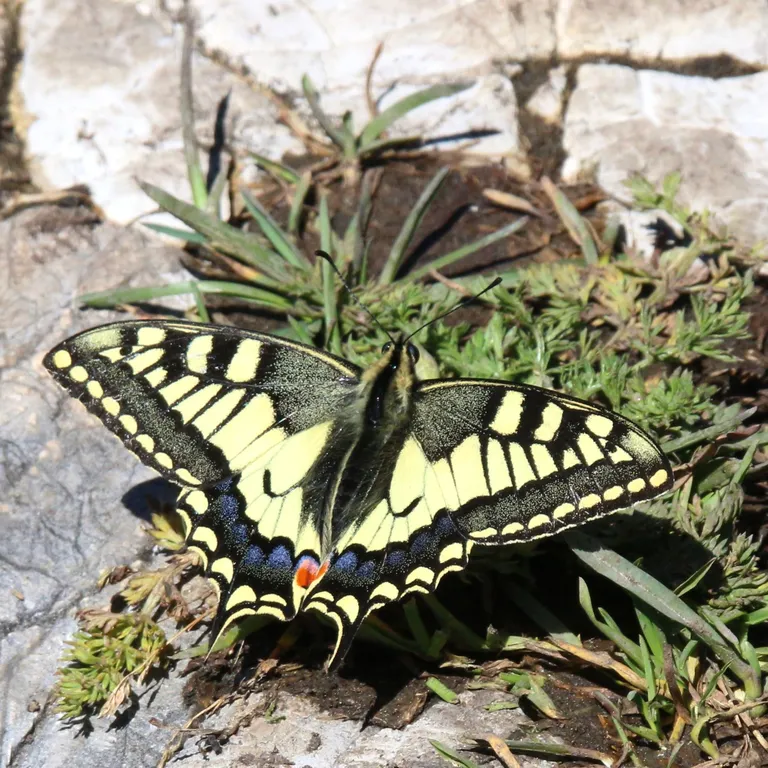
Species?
Papilio machaon
